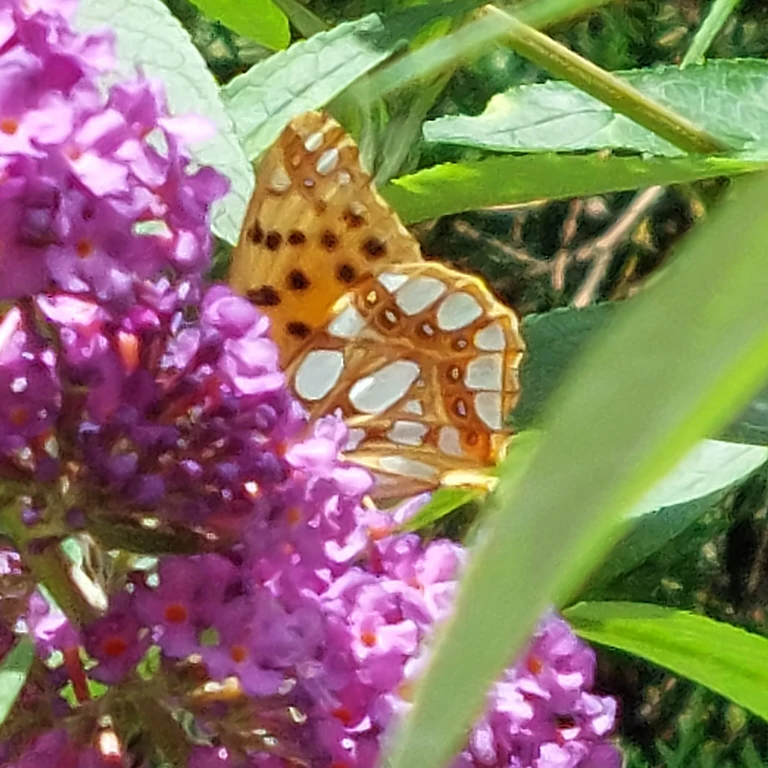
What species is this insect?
Issoria lathonia
